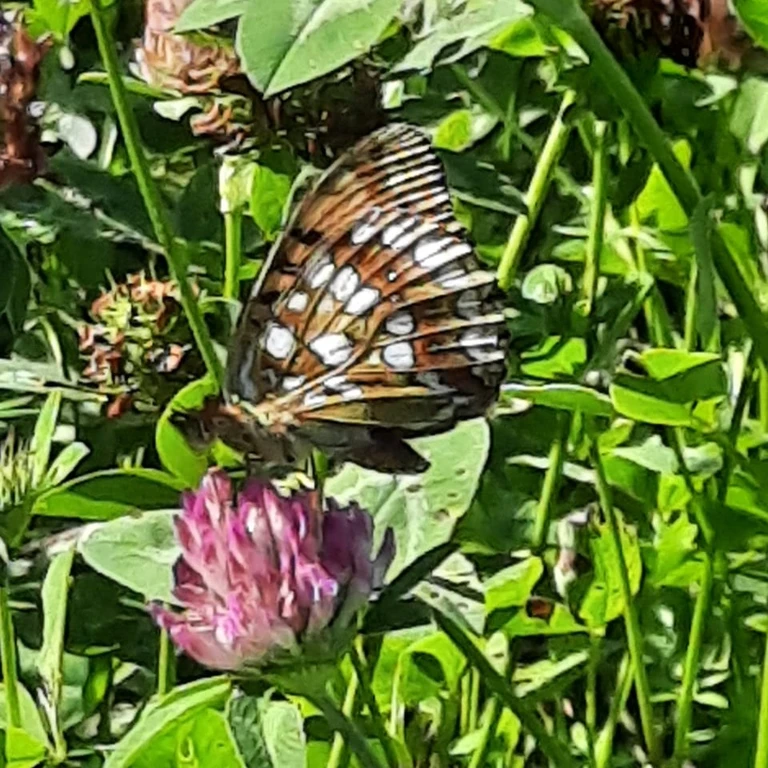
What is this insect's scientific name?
Fabriciana adippe
